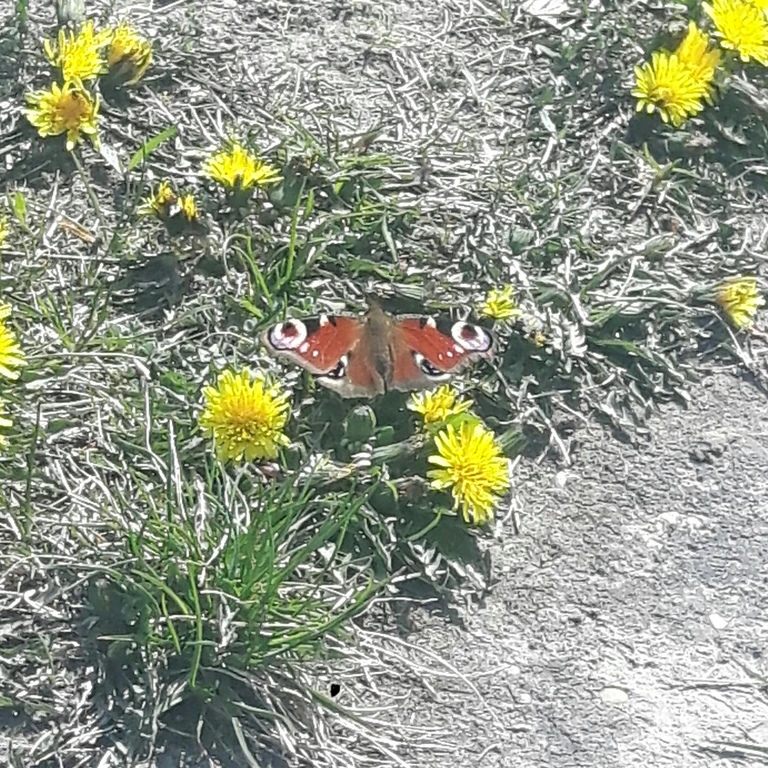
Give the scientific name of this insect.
Aglais io
